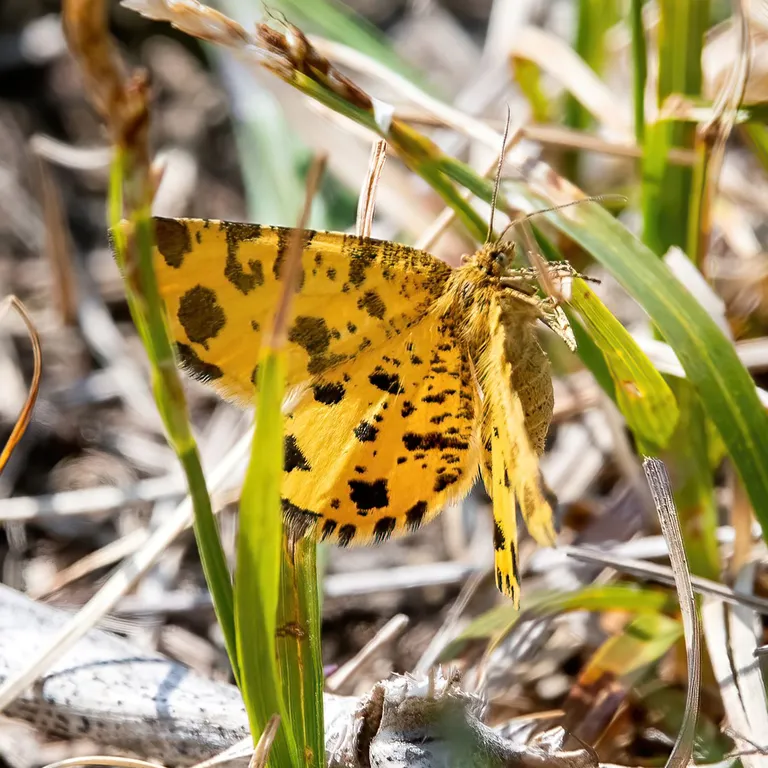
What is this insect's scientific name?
Pseudopanthera macularia
